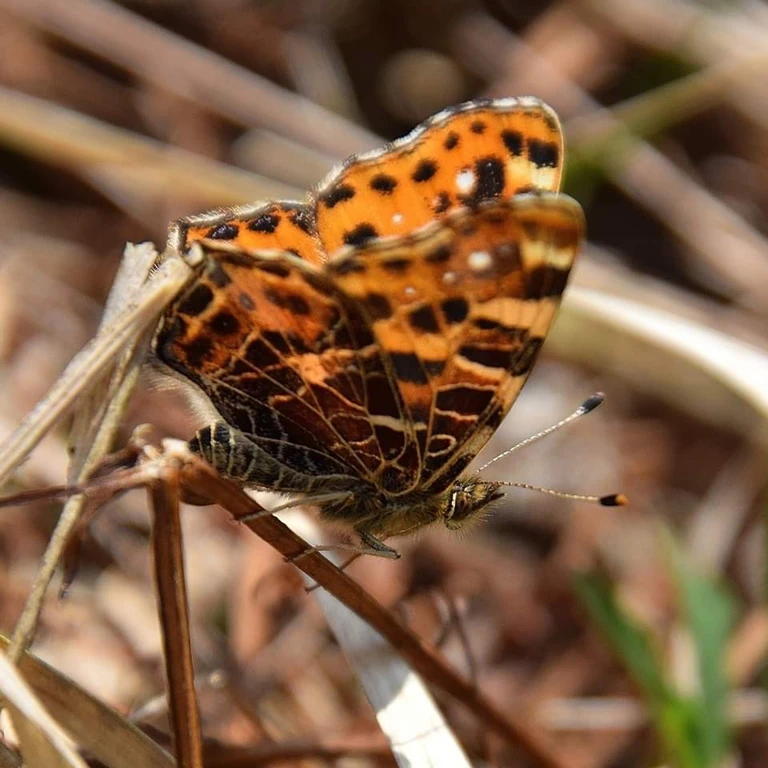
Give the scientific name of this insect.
Araschnia levana
